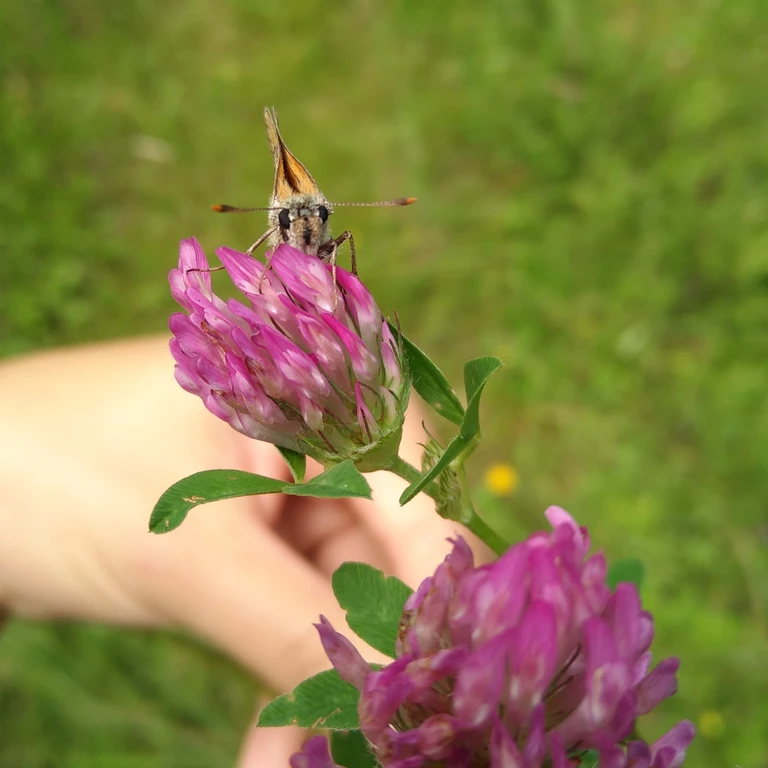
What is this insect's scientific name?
Thymelicus sylvestris
